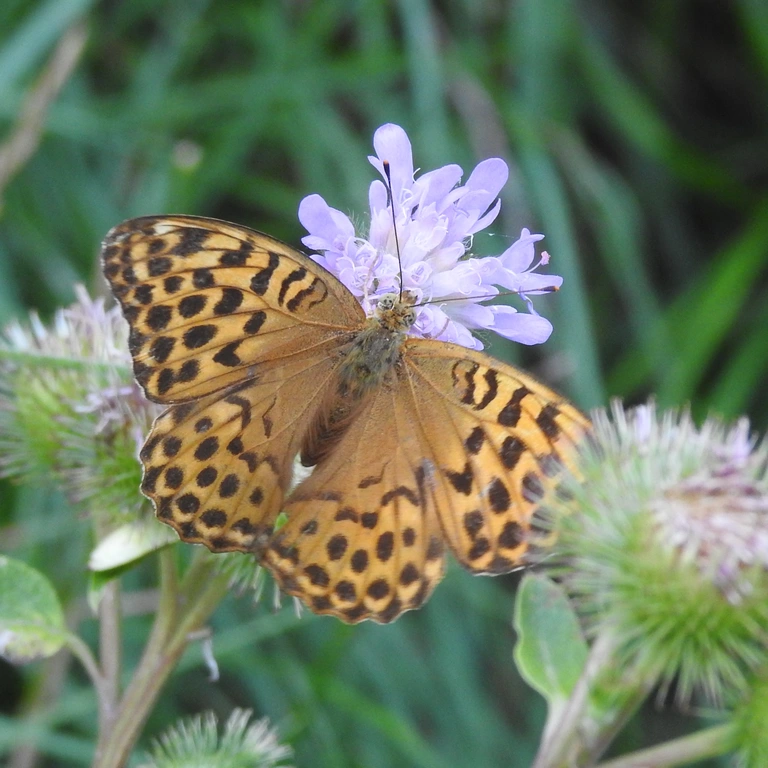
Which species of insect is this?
Argynnis paphia
